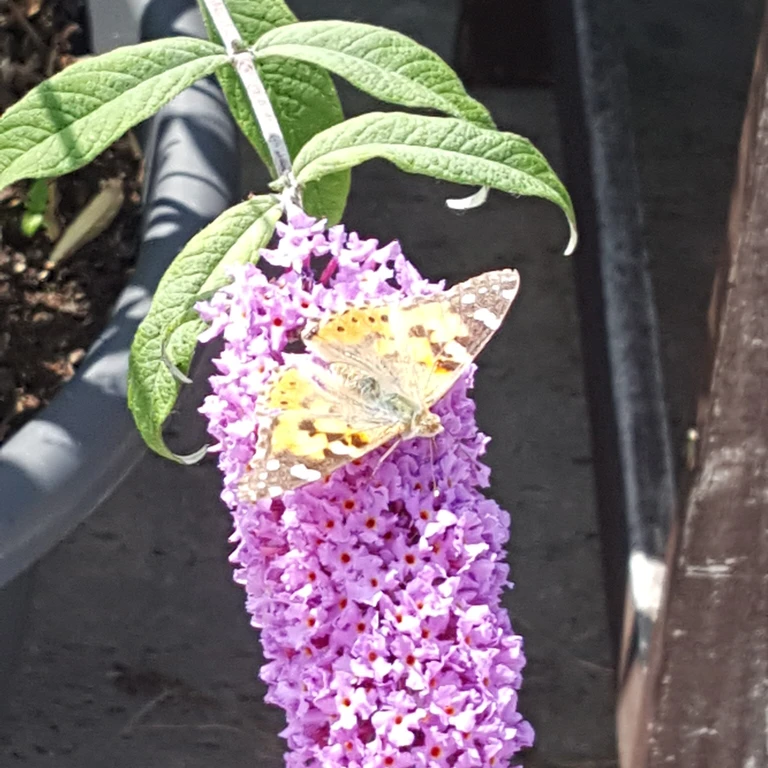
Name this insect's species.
Vanessa cardui
